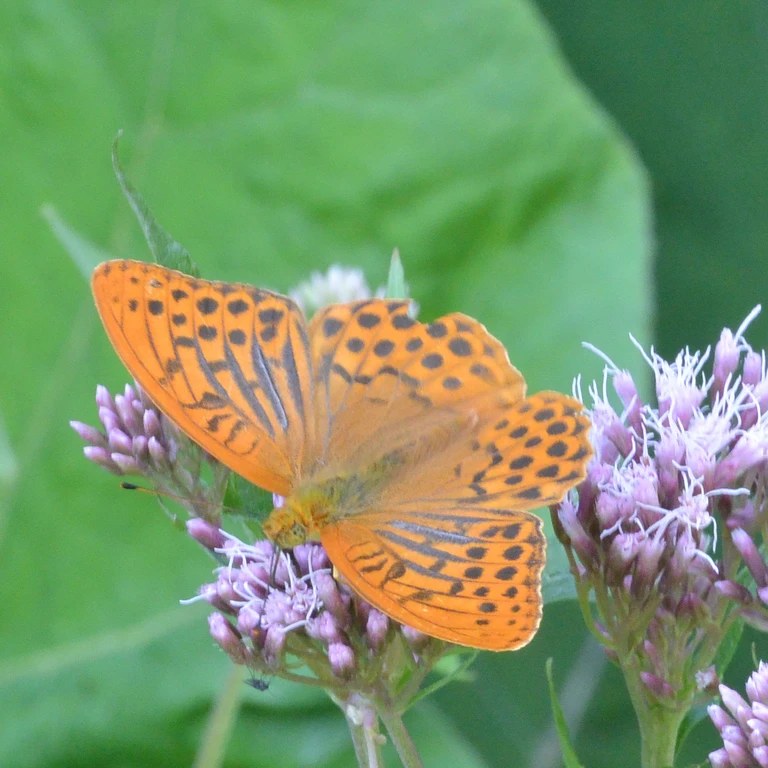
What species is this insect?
Argynnis paphia
